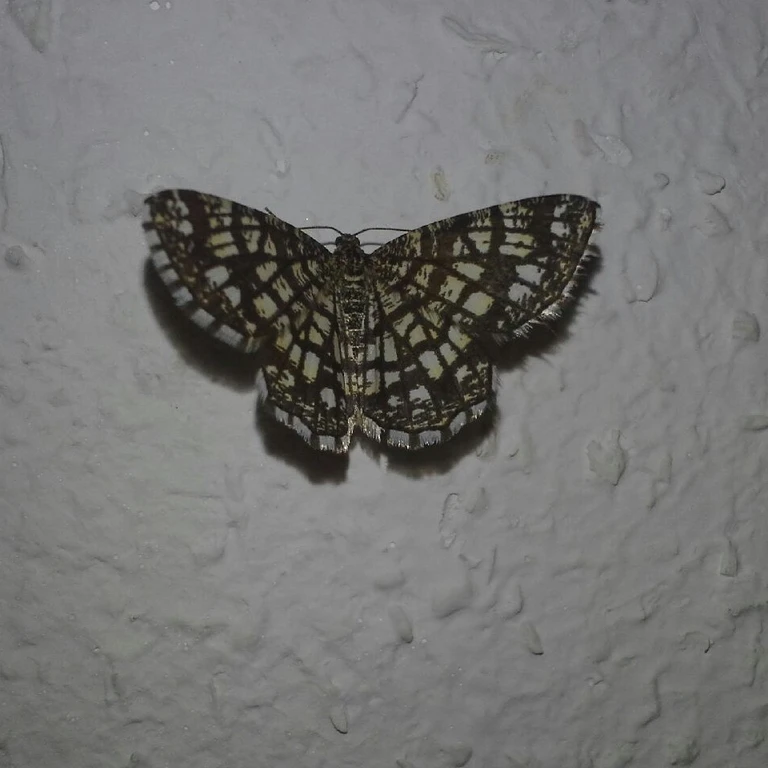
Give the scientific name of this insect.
Chiasmia clathrata
